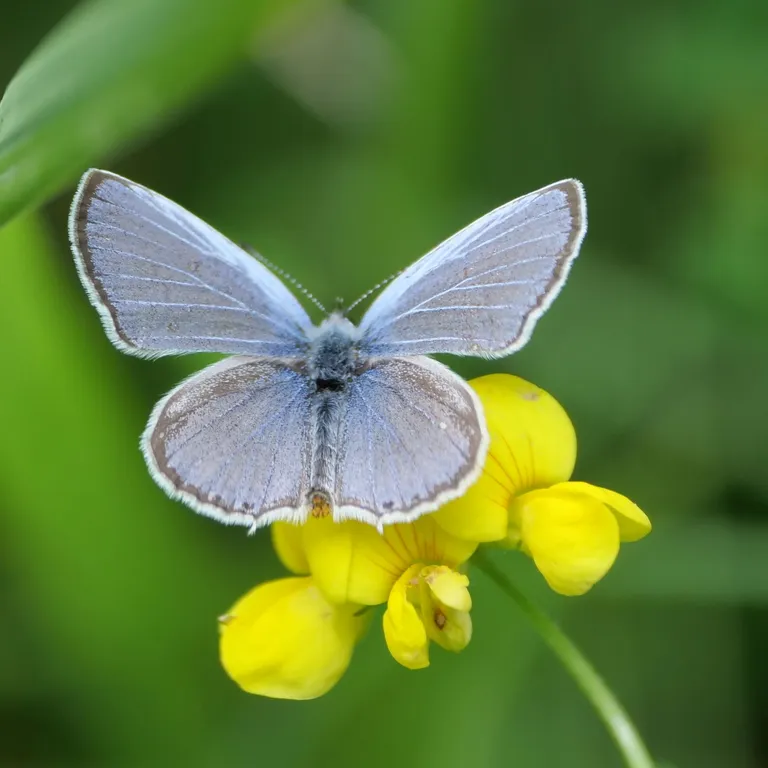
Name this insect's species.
Cupido decolorata (also Elkalyce decolorata)
